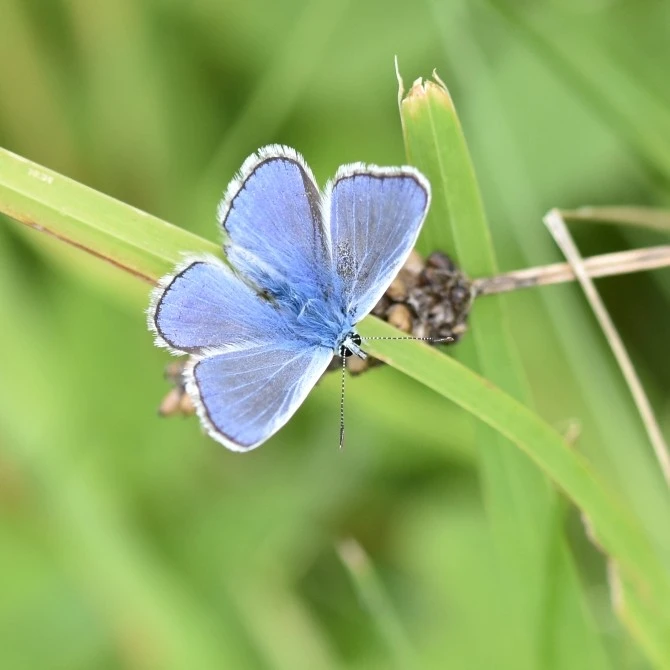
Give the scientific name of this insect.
Polyommatus icarus
